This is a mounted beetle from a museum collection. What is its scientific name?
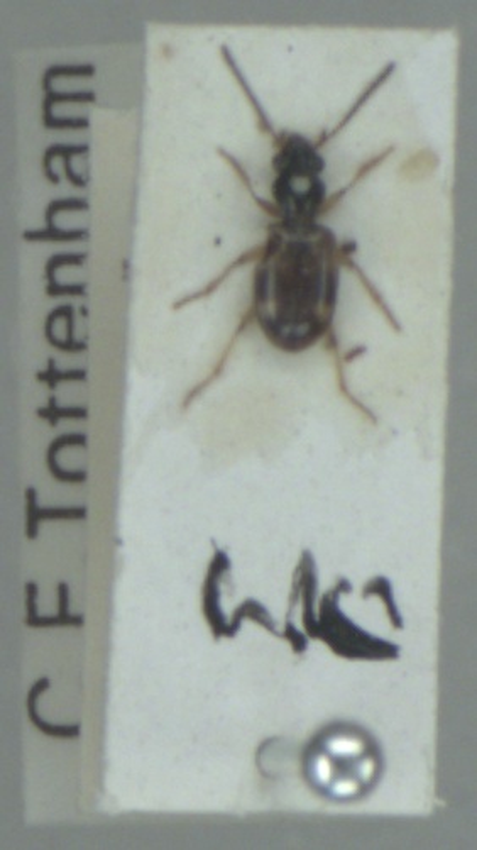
Bembidion articulatum
